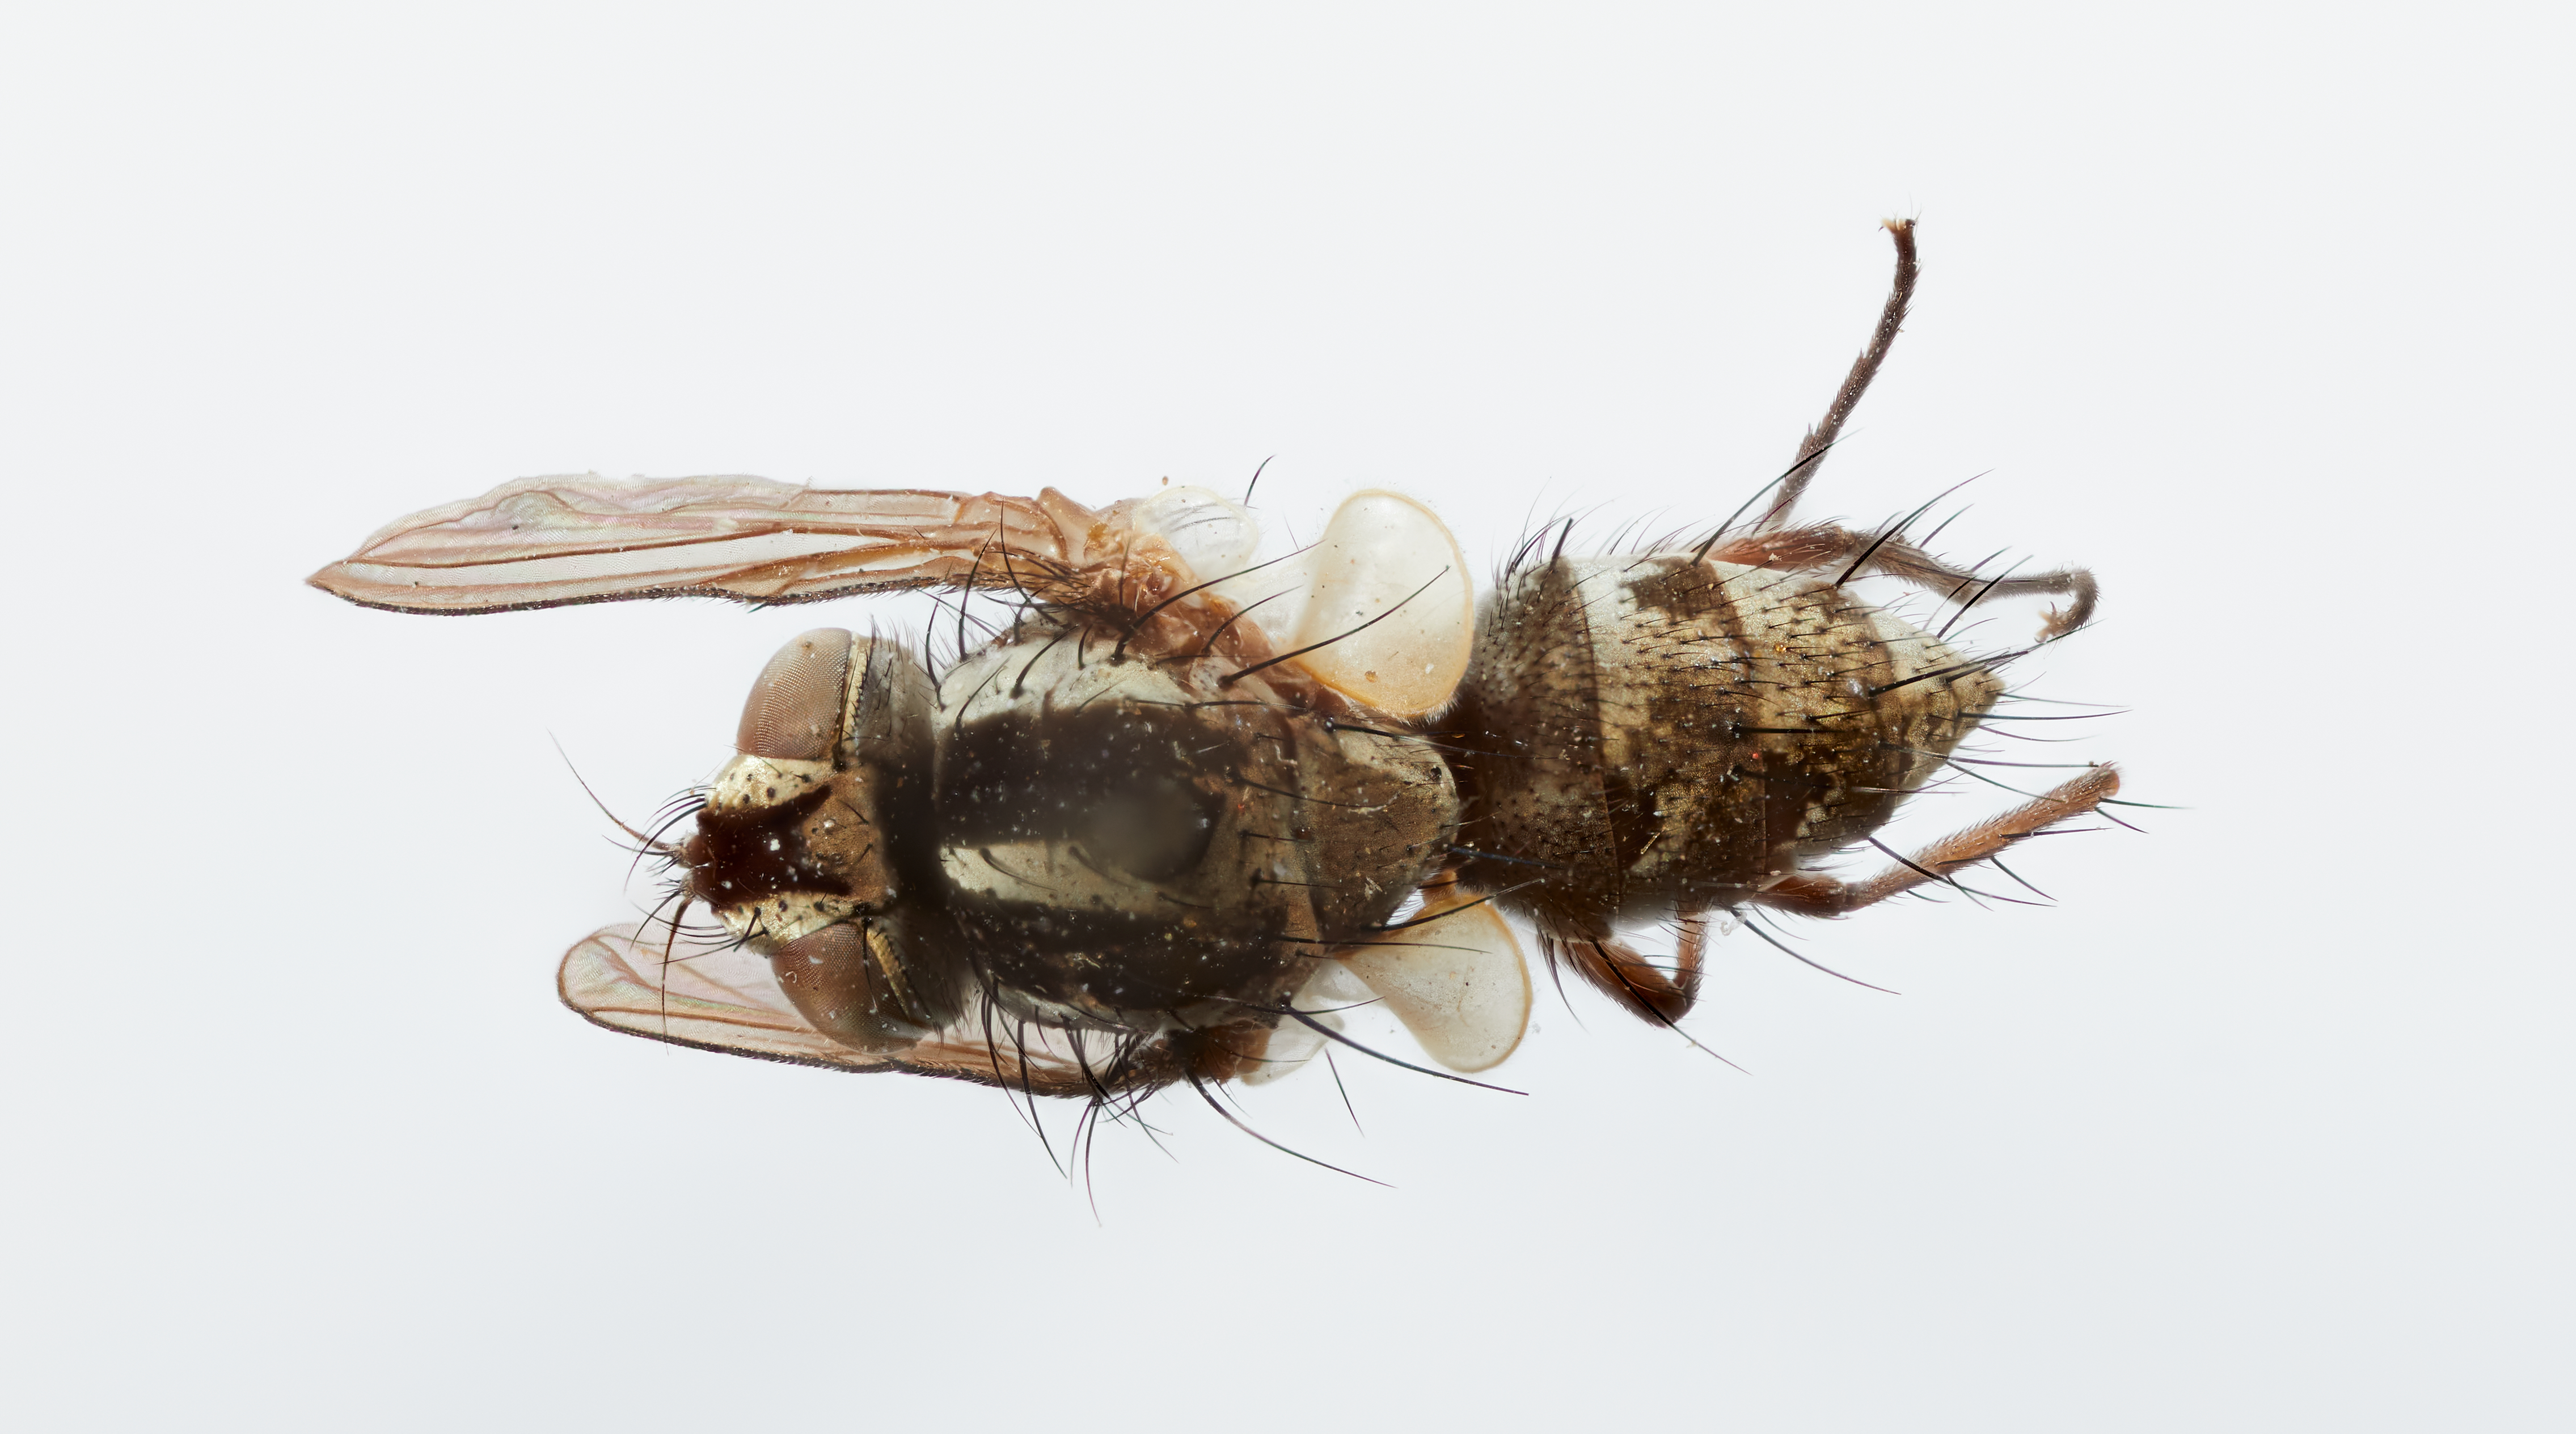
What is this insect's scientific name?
Minthopsis vittata
